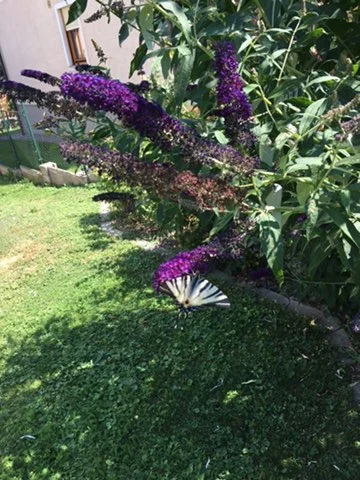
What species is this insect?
Iphiclides podalirius
